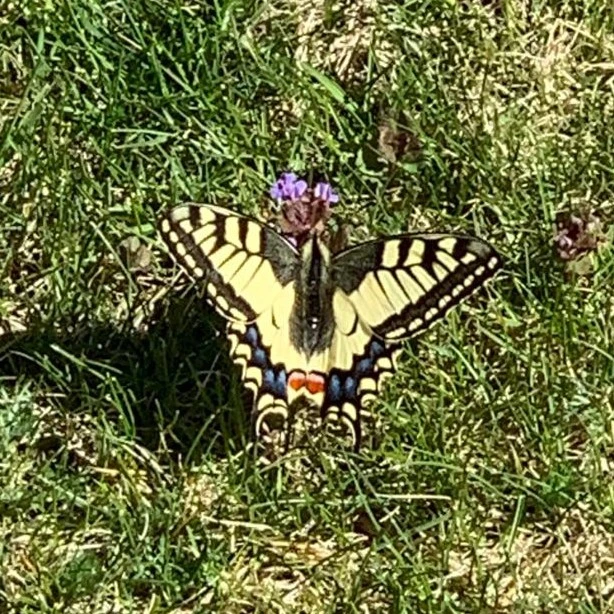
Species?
Papilio machaon
